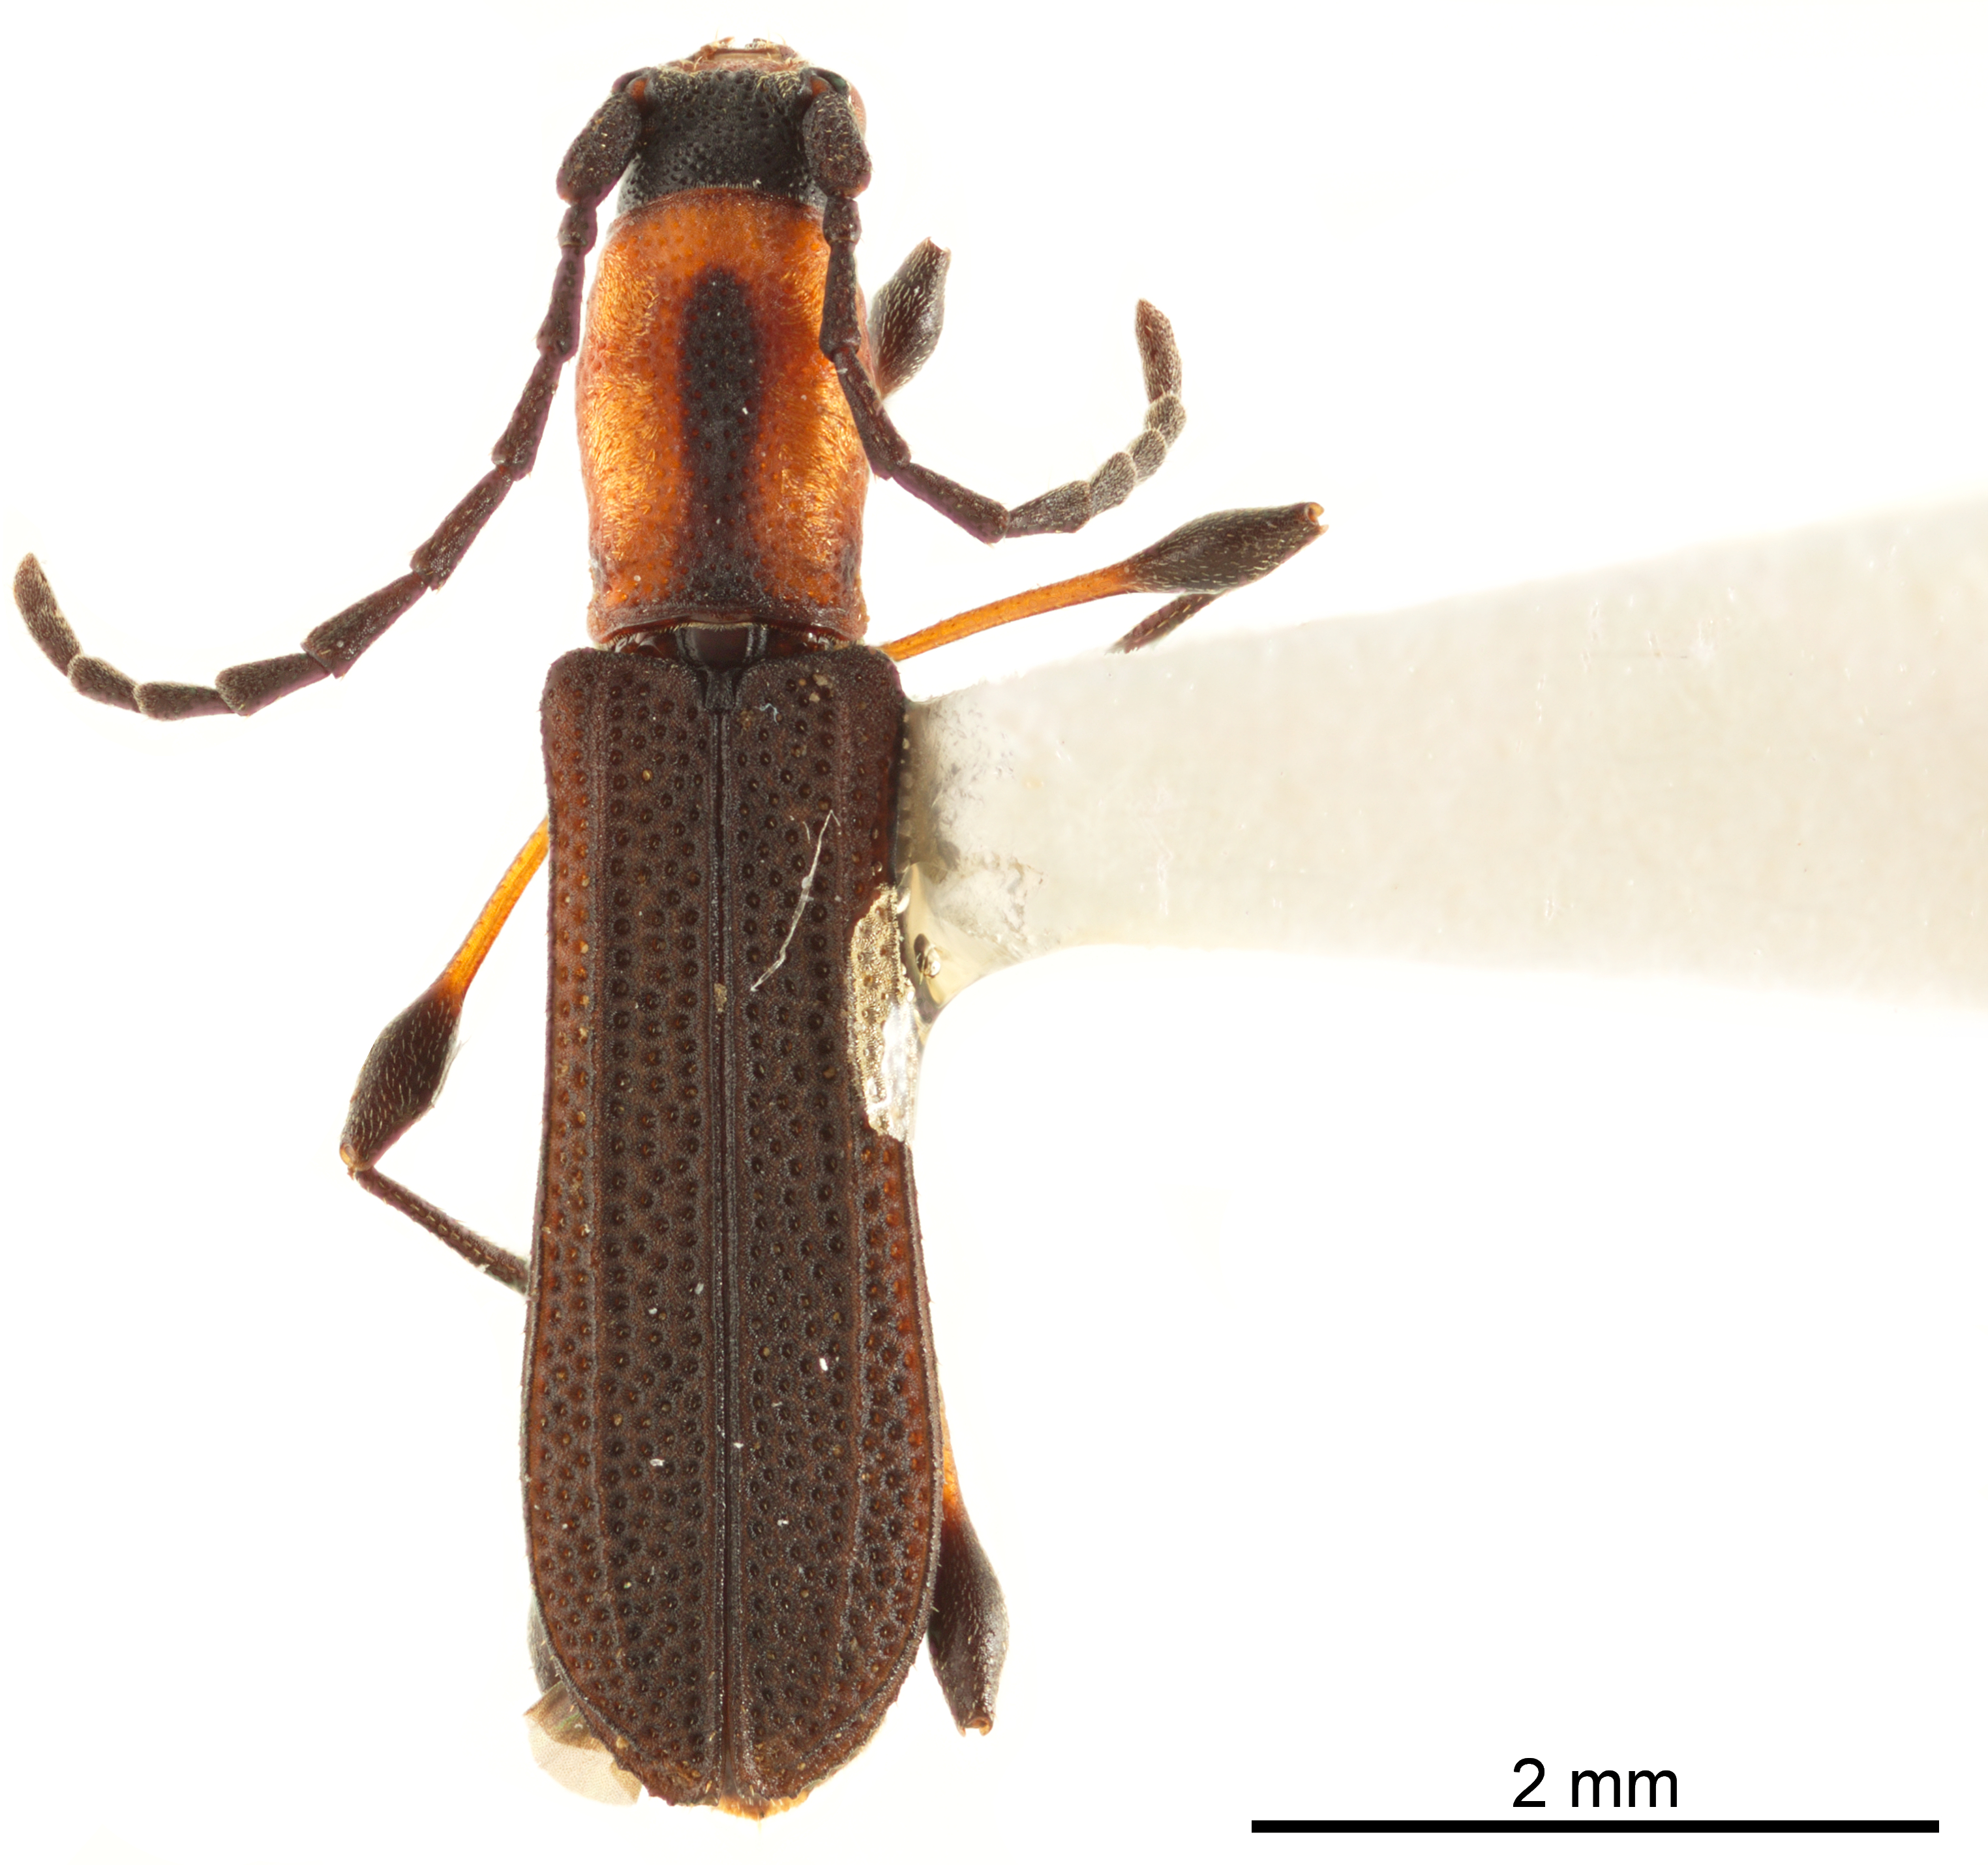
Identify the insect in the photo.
Dihammaphora aurovittata
